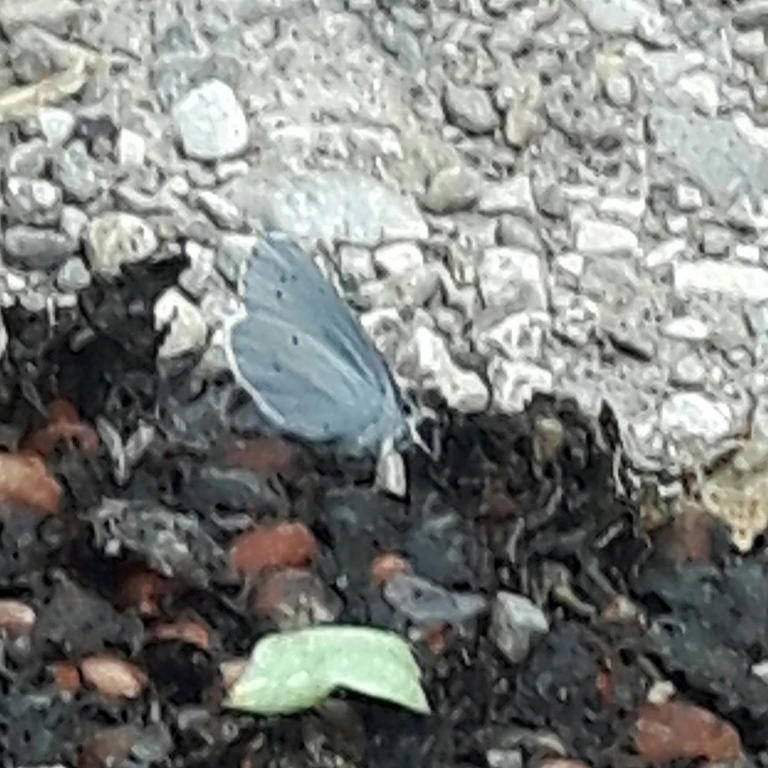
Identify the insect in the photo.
Celastrina argiolus
